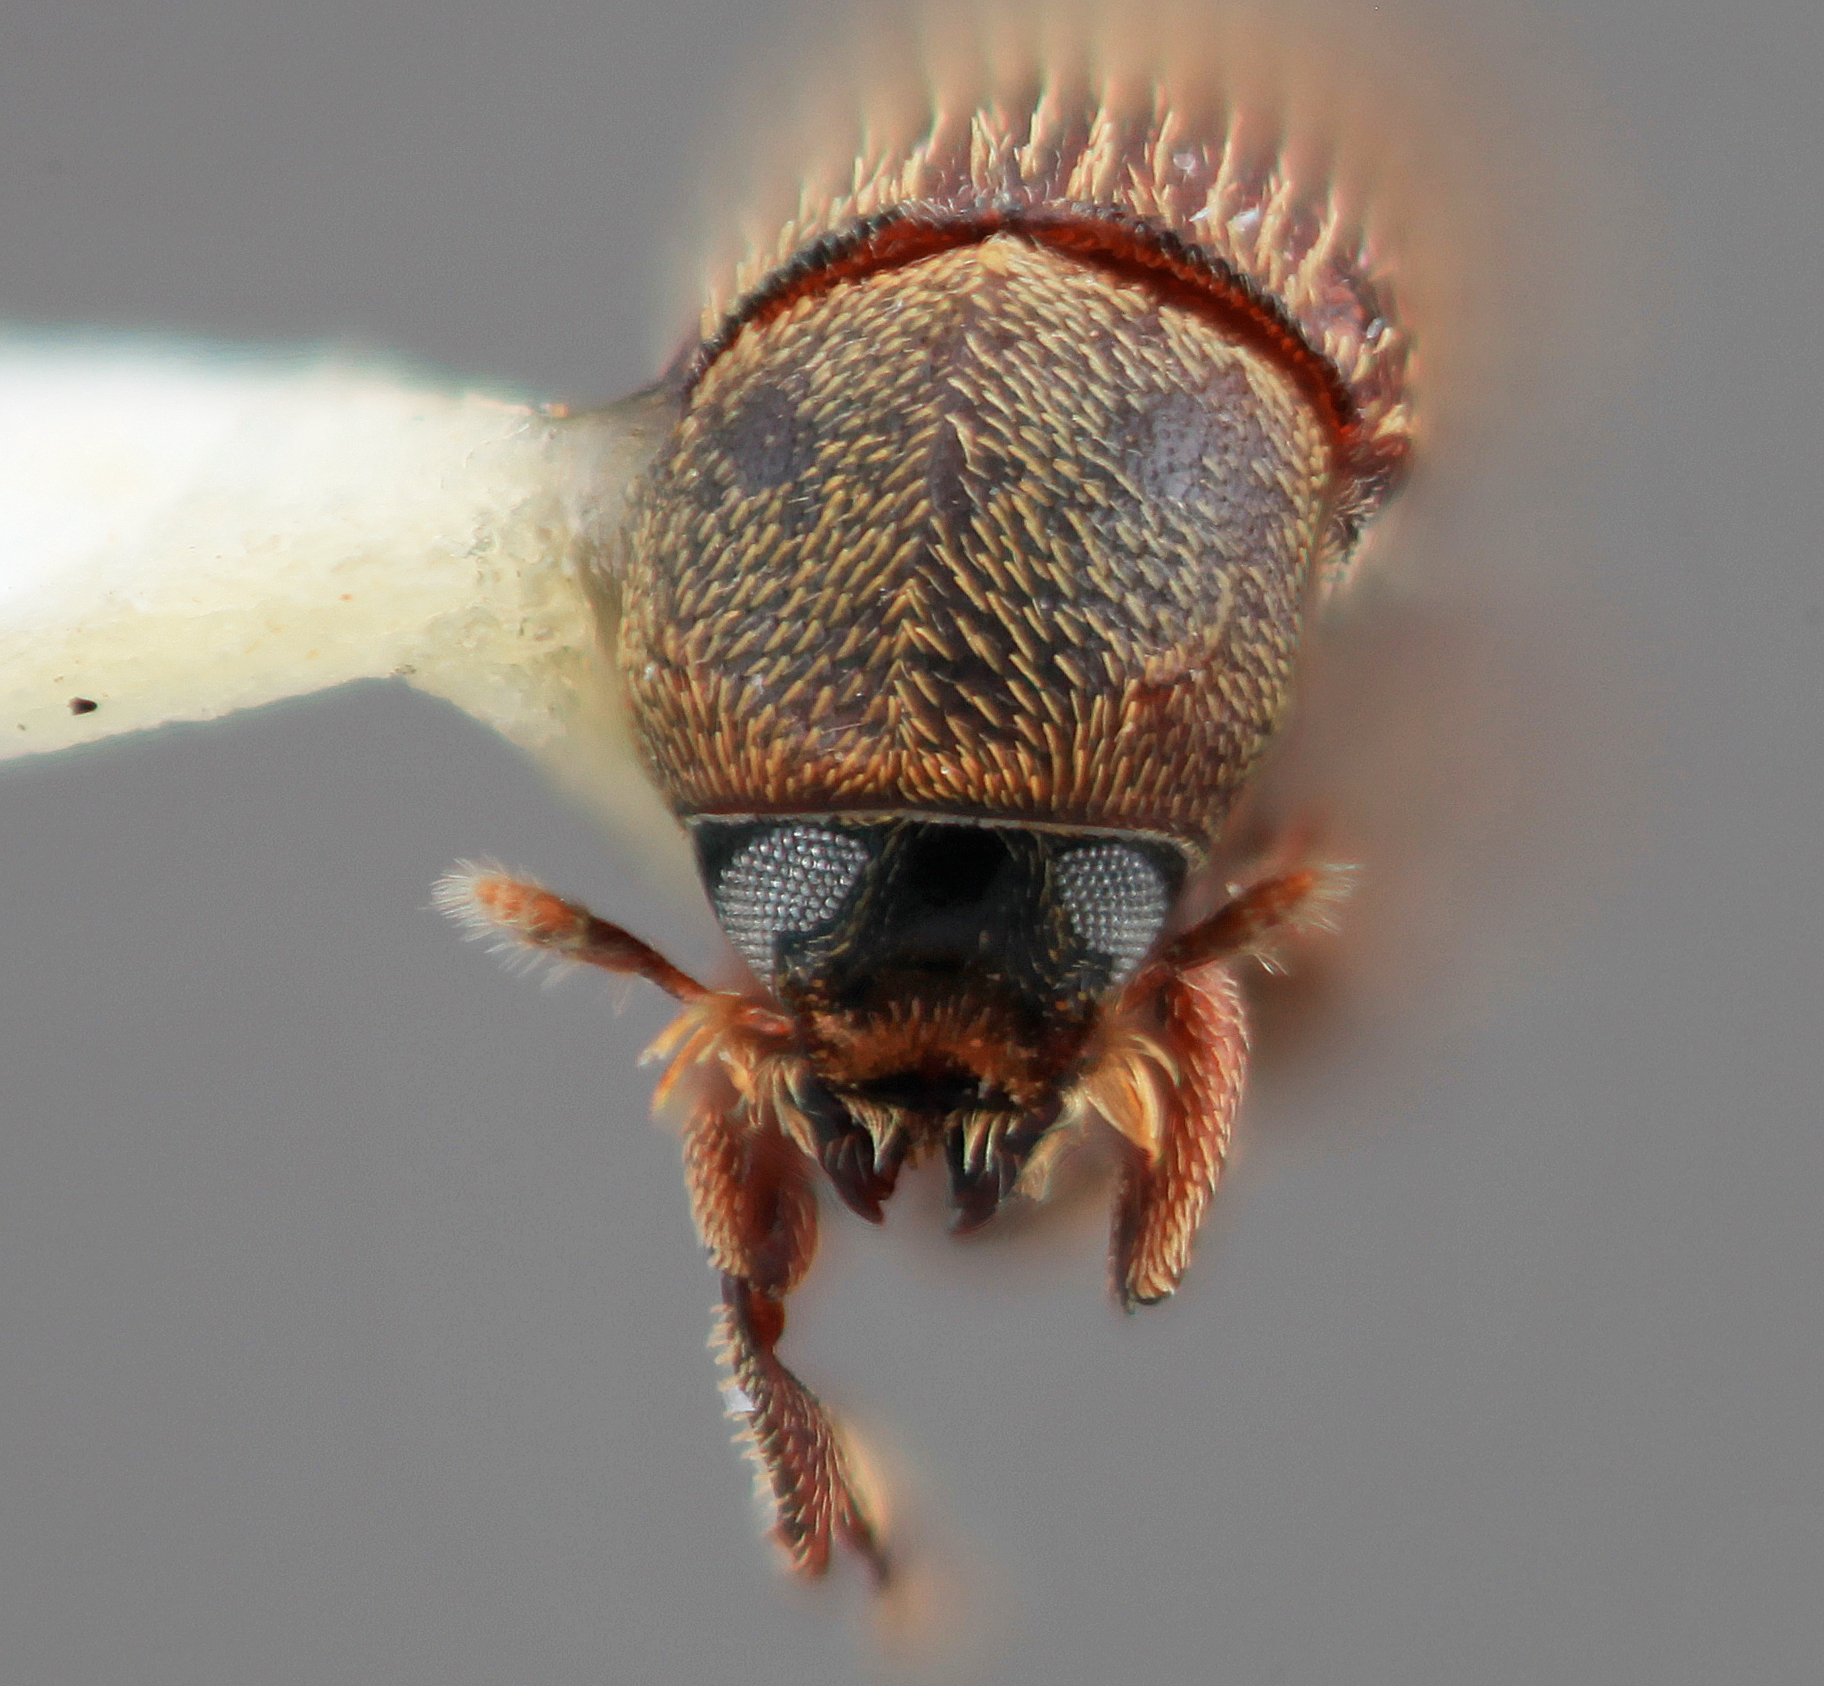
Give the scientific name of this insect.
Cnesinus perplexus
